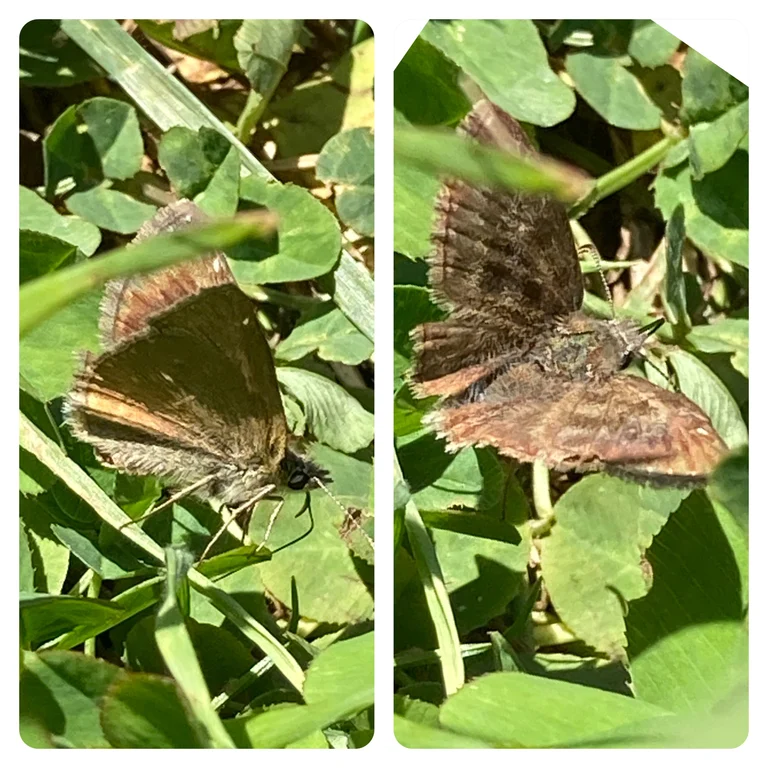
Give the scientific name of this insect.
Erynnis tages
